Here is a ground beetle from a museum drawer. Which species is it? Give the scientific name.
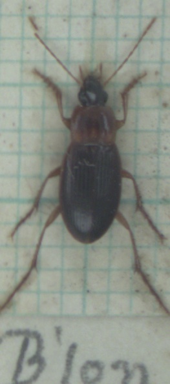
Calathus cinctus
